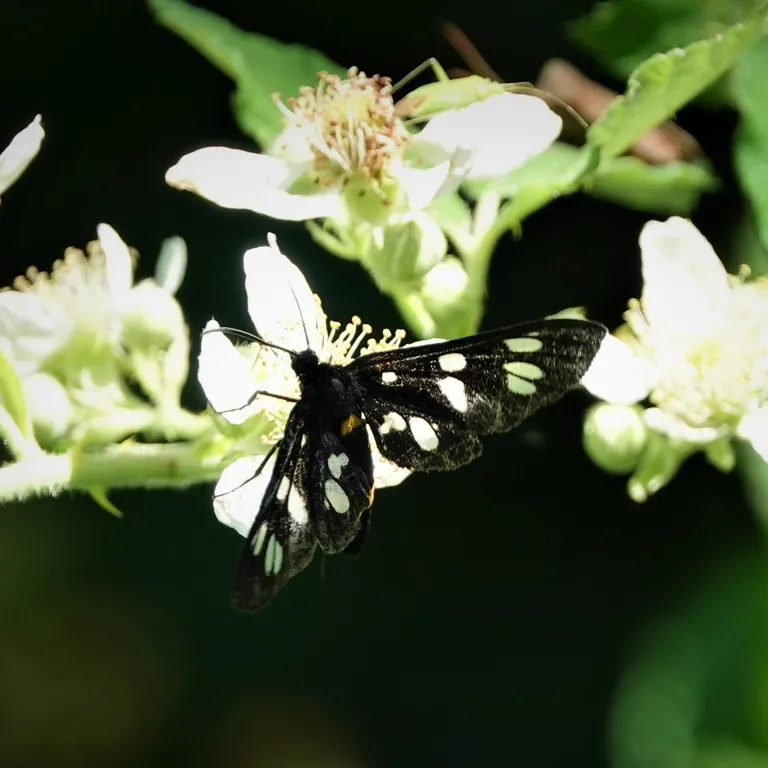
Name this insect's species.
Amata phegea
